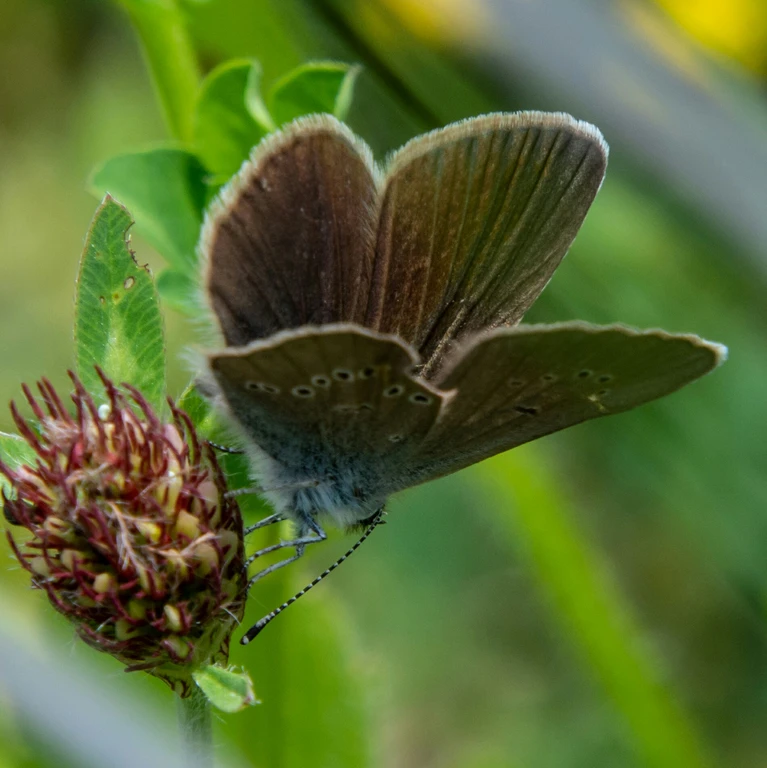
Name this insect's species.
Cyaniris semiargus
